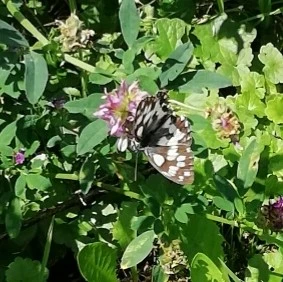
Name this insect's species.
Melanargia galathea
